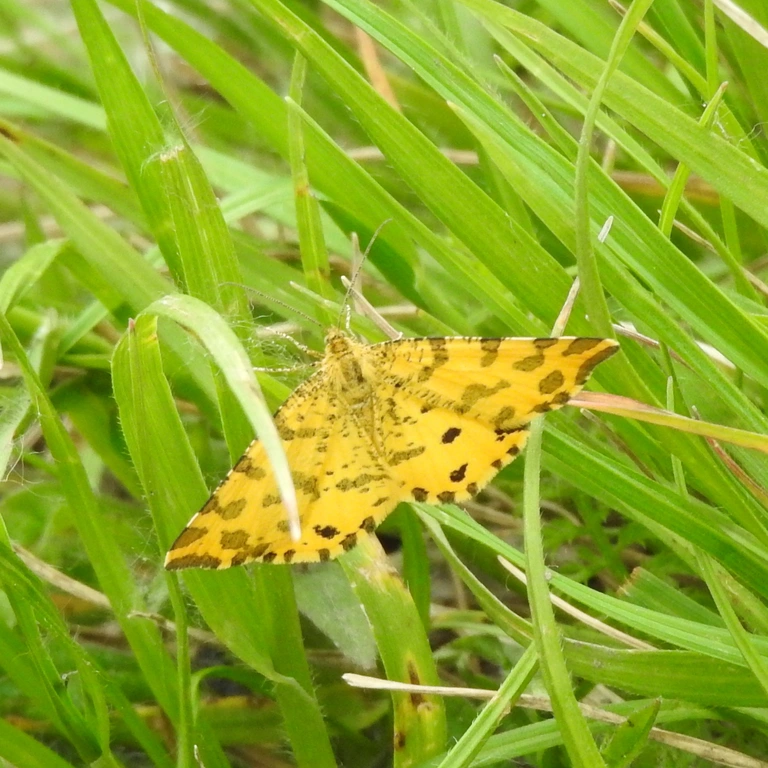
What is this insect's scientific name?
Pseudopanthera macularia
